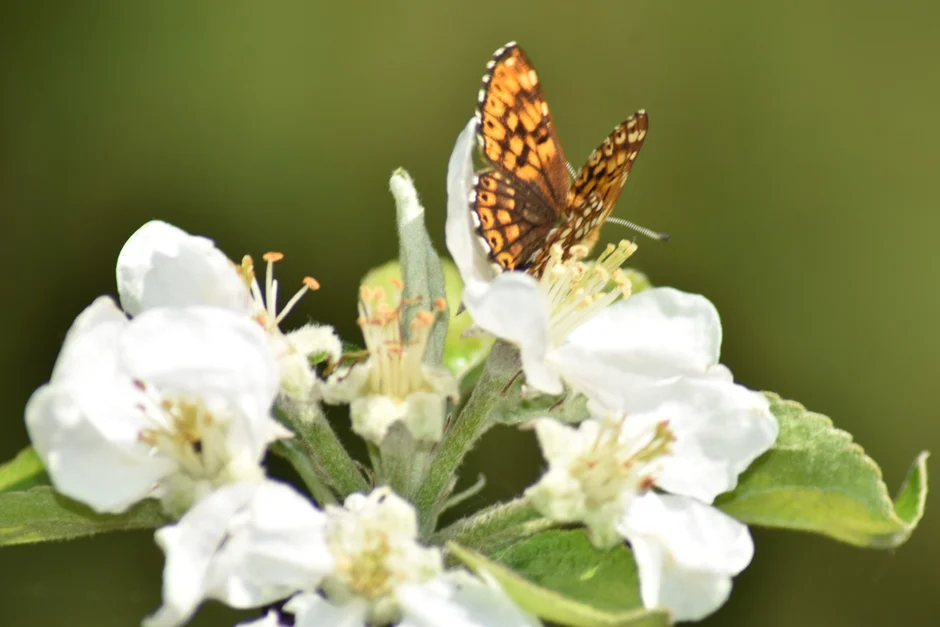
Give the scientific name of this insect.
Hamearis lucina
